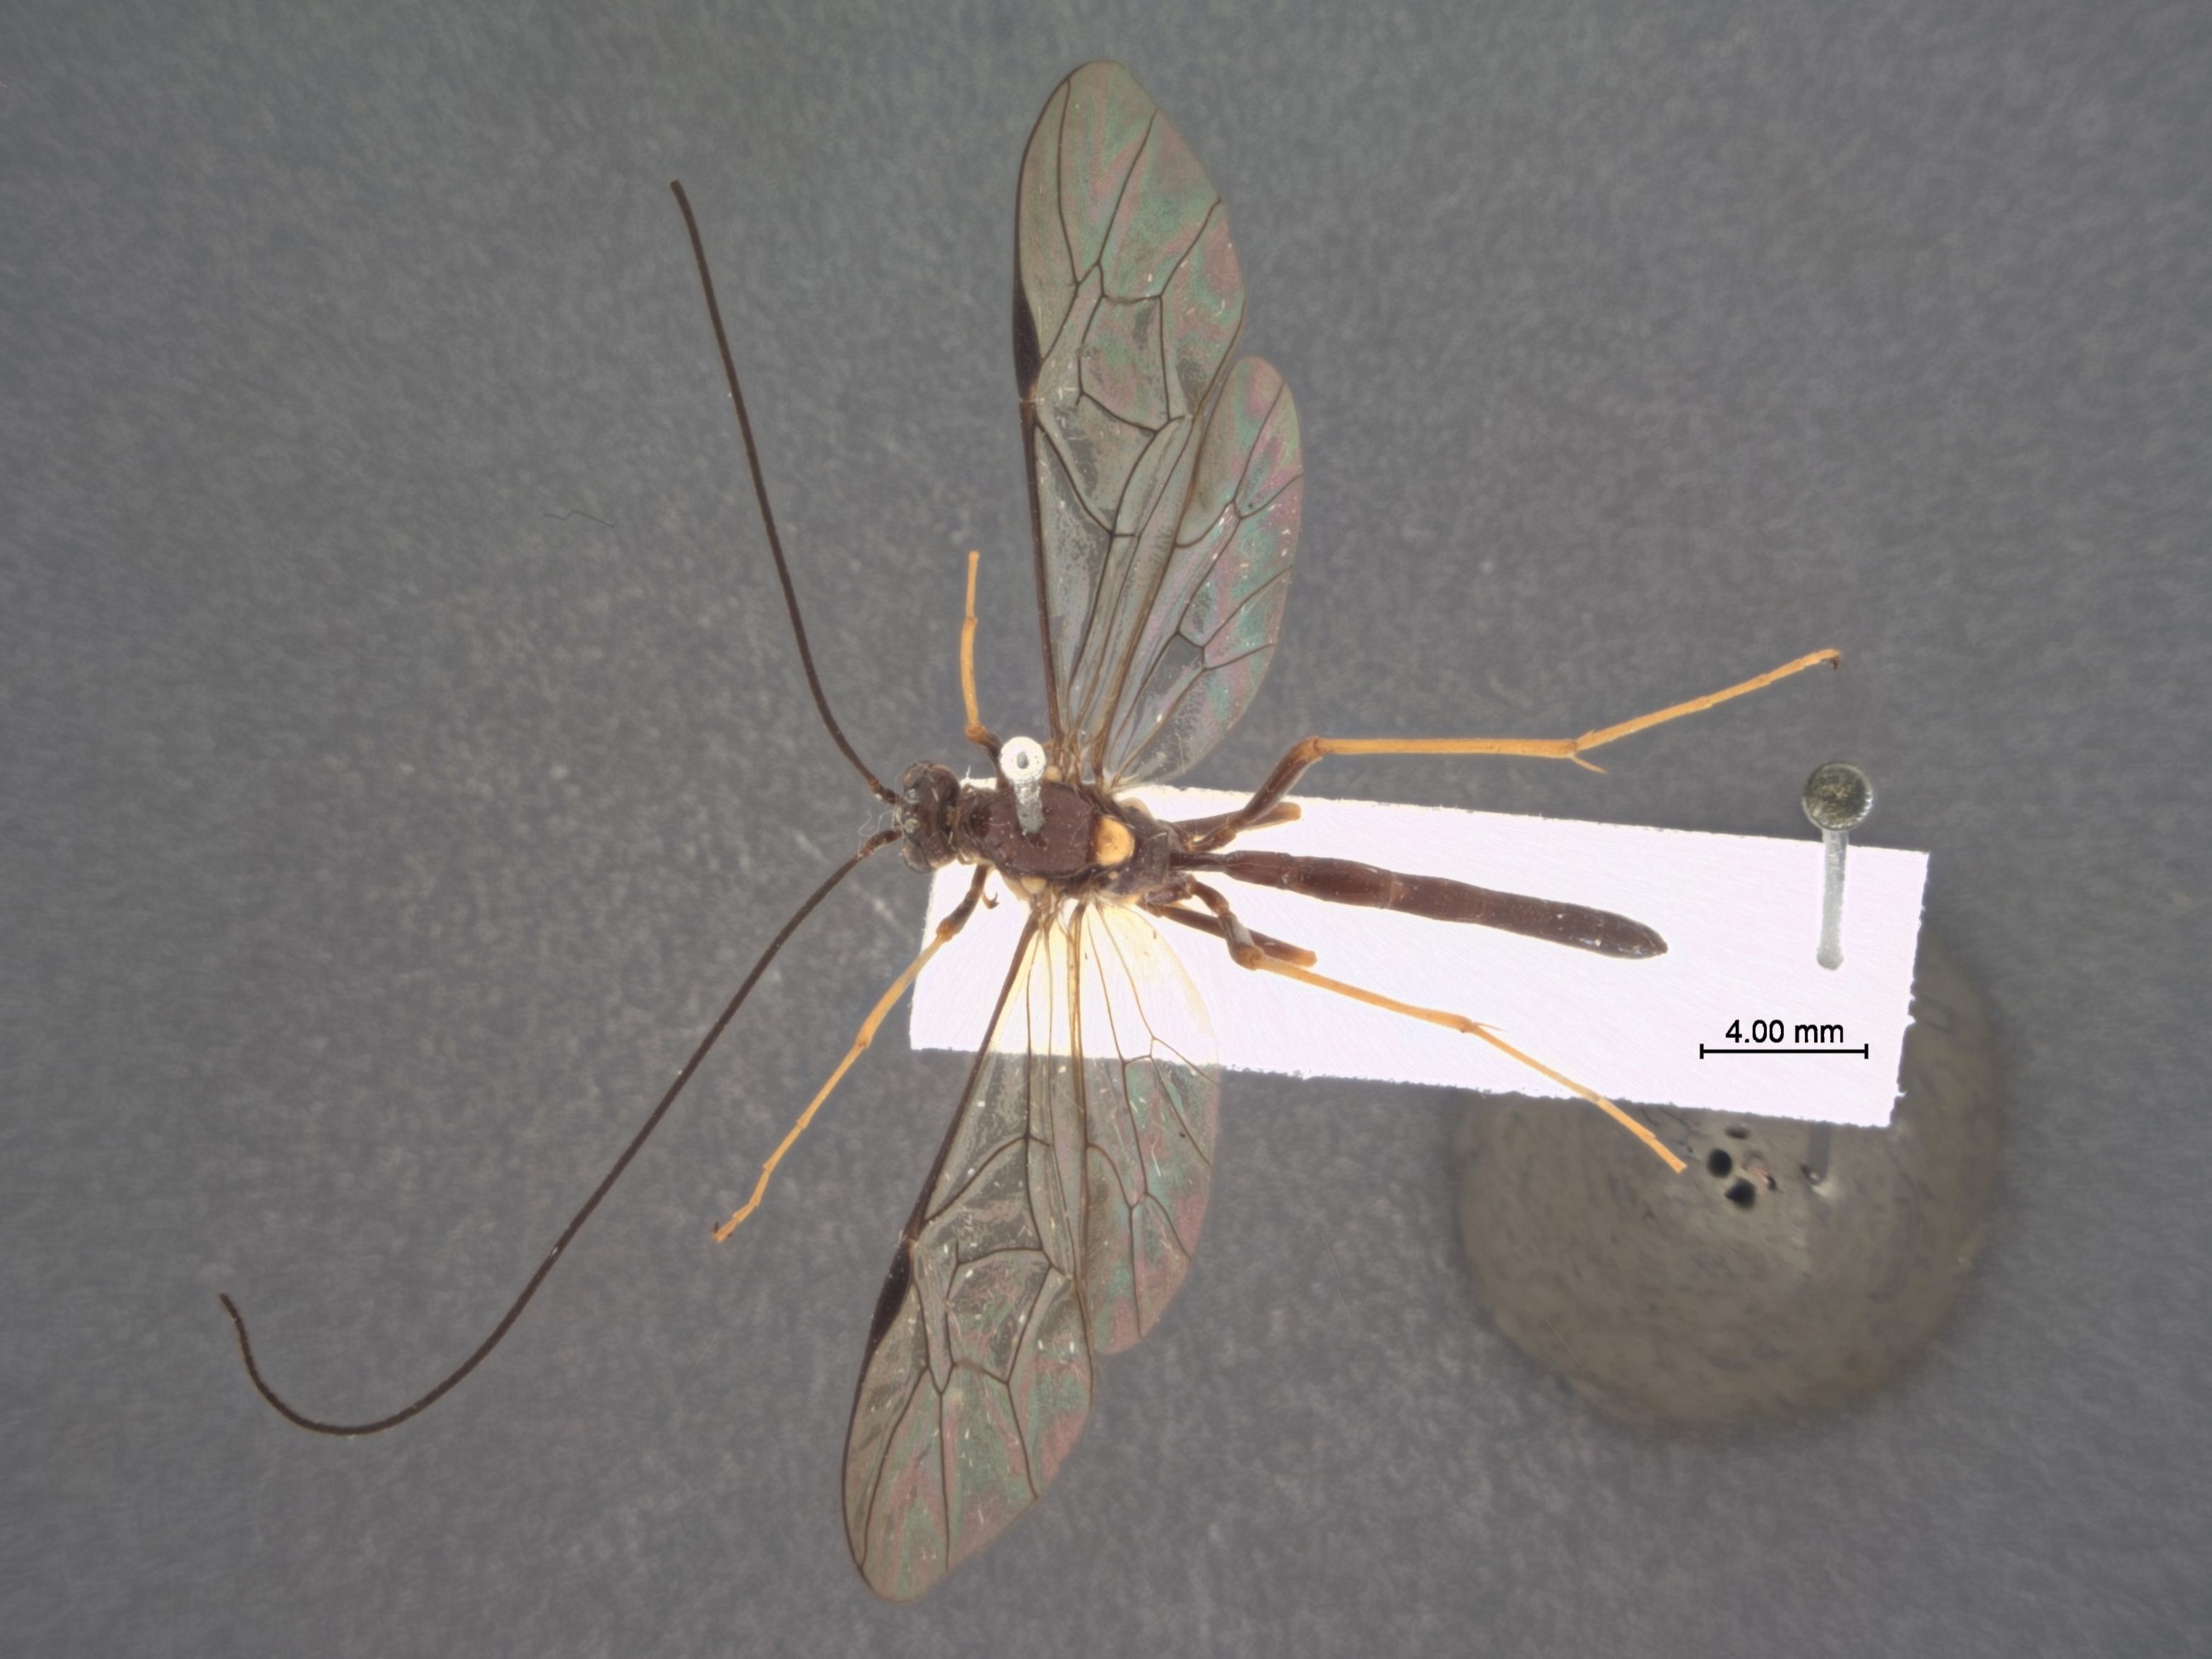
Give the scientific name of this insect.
Australophion inflatus
